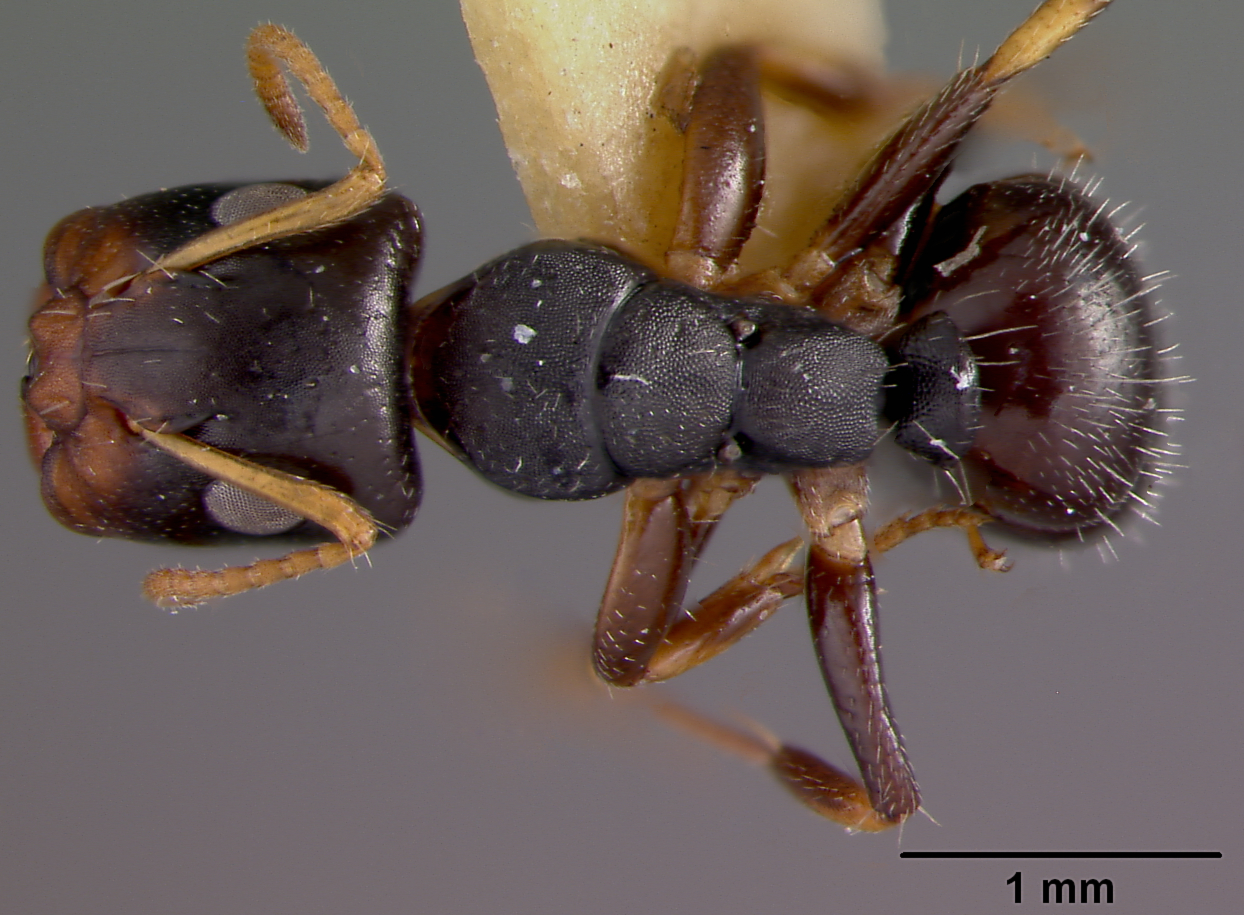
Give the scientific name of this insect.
Camponotus quadrilaterus
